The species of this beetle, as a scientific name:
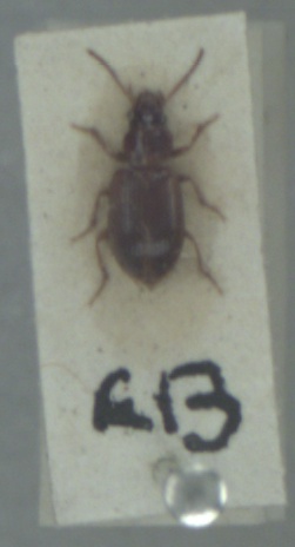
Bradycellus verbasci
